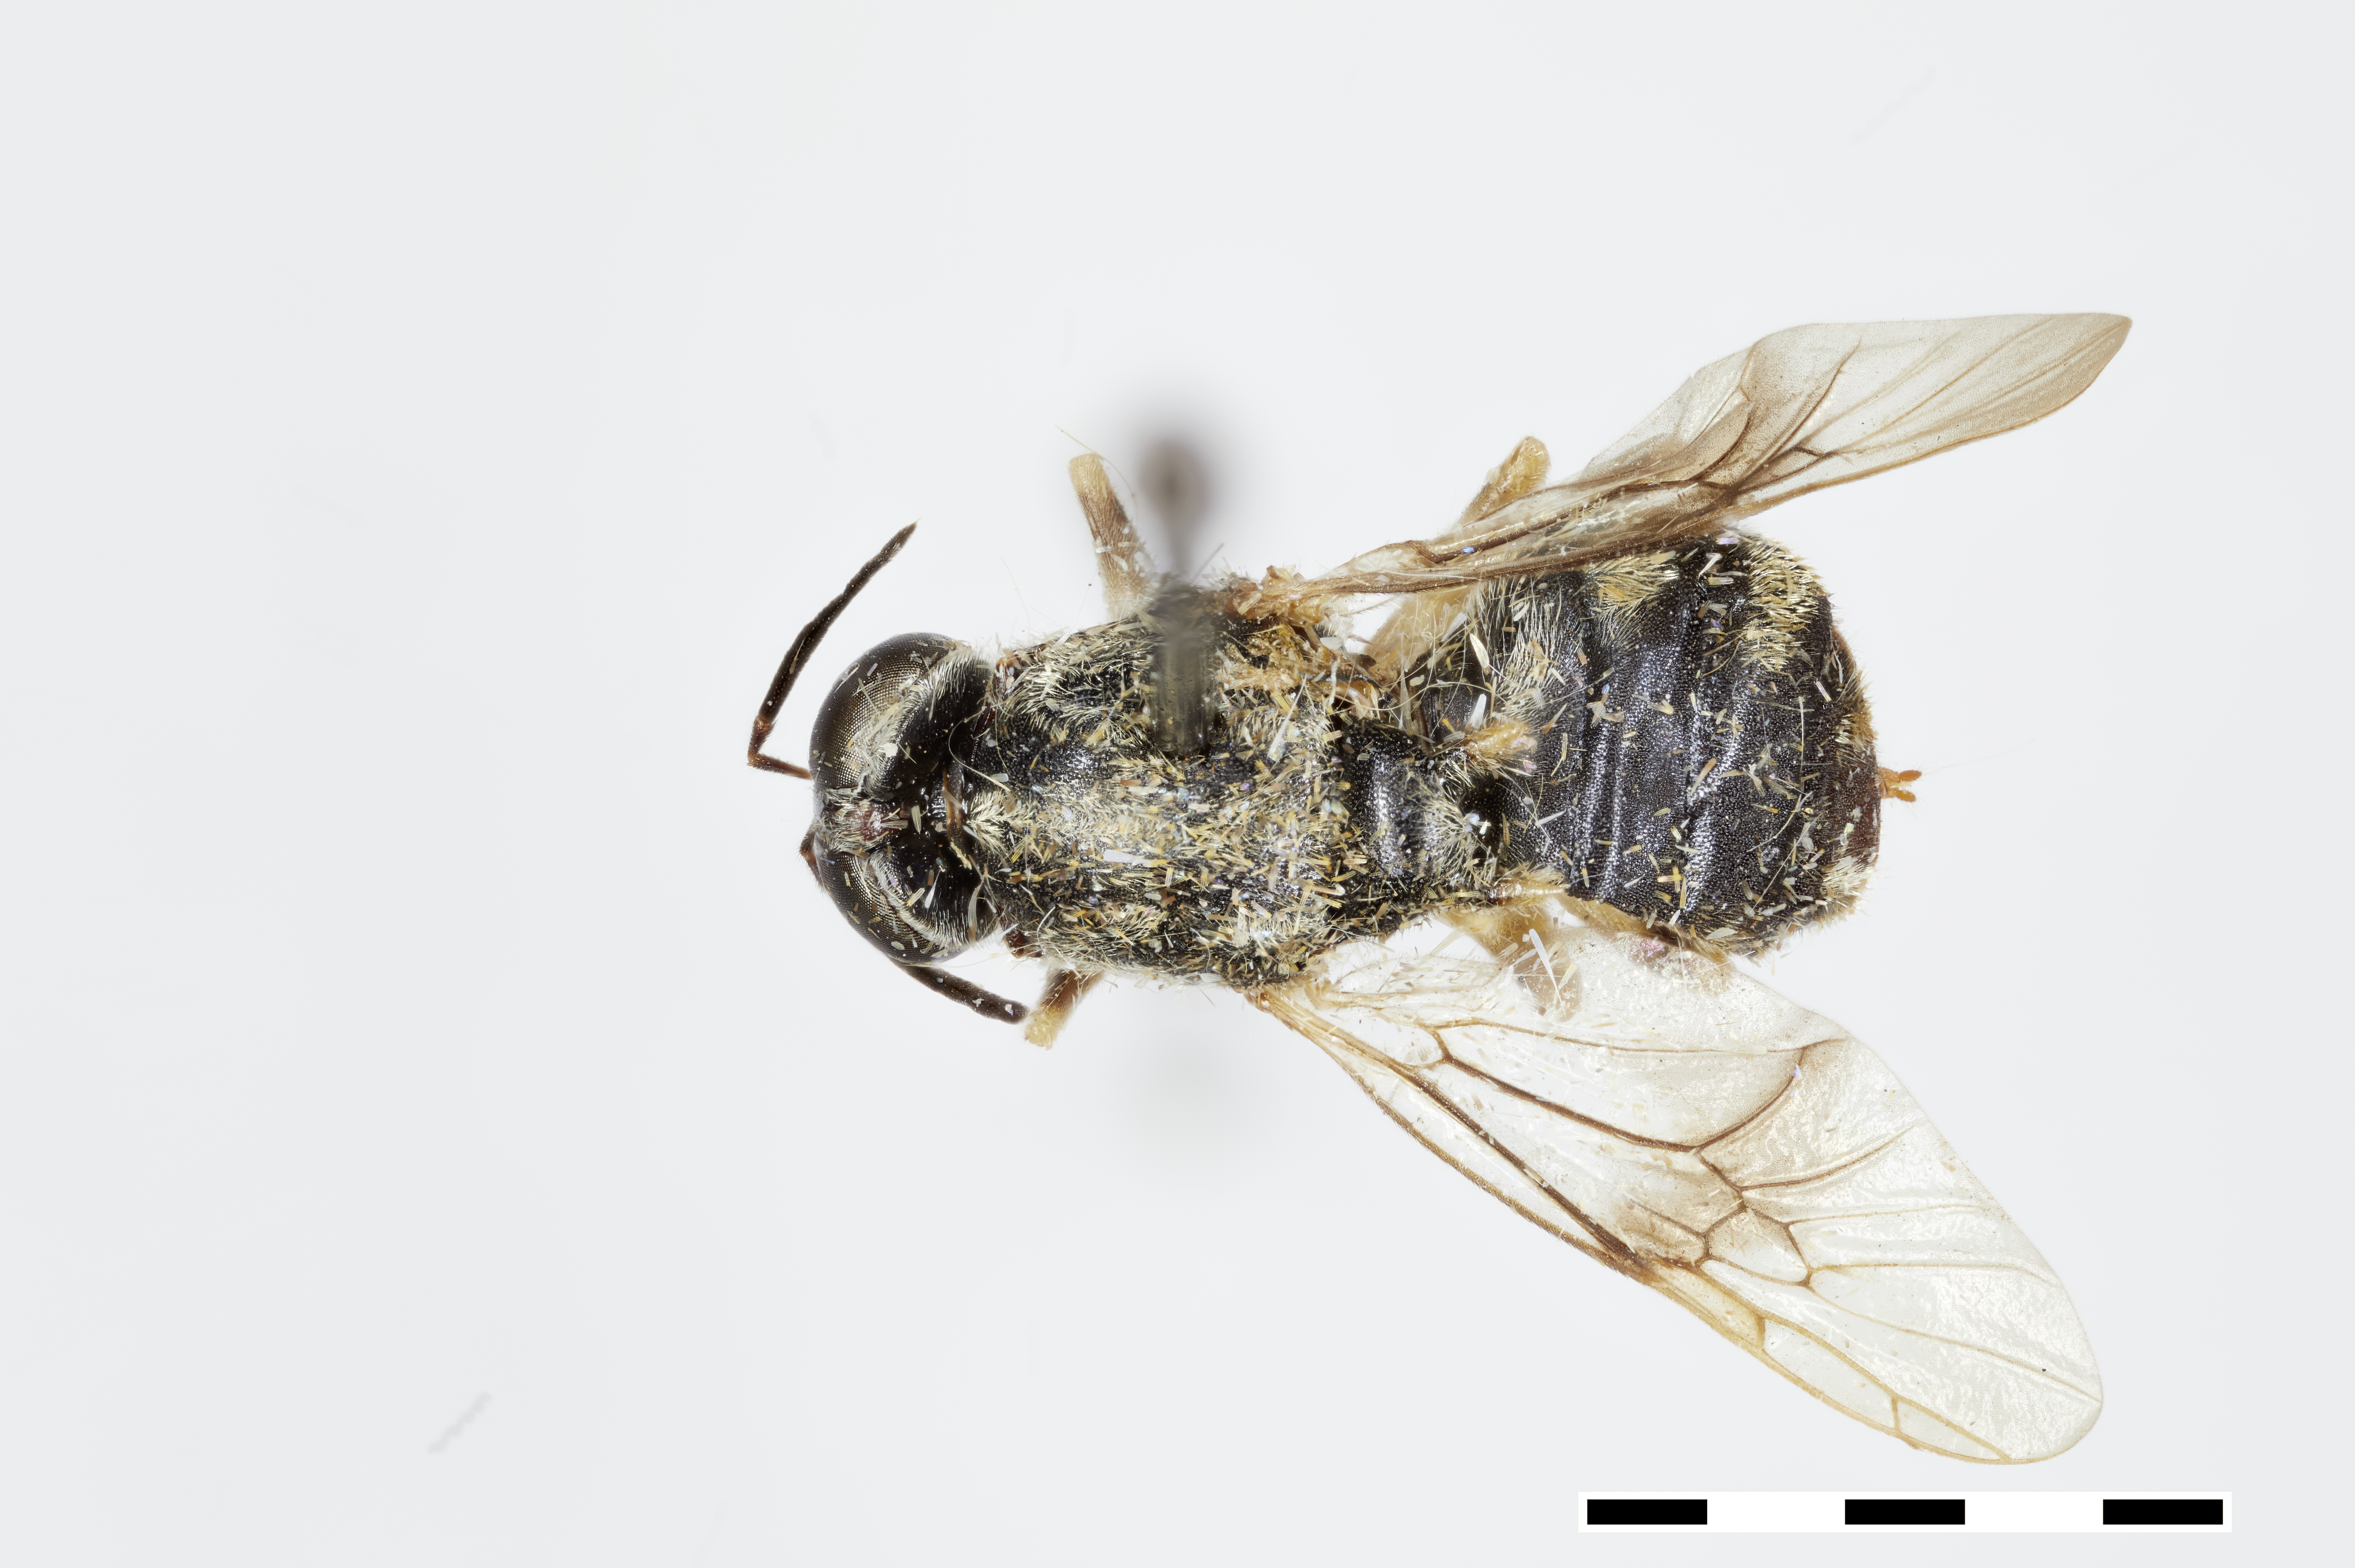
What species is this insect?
Cyphomyia nubilipennis
